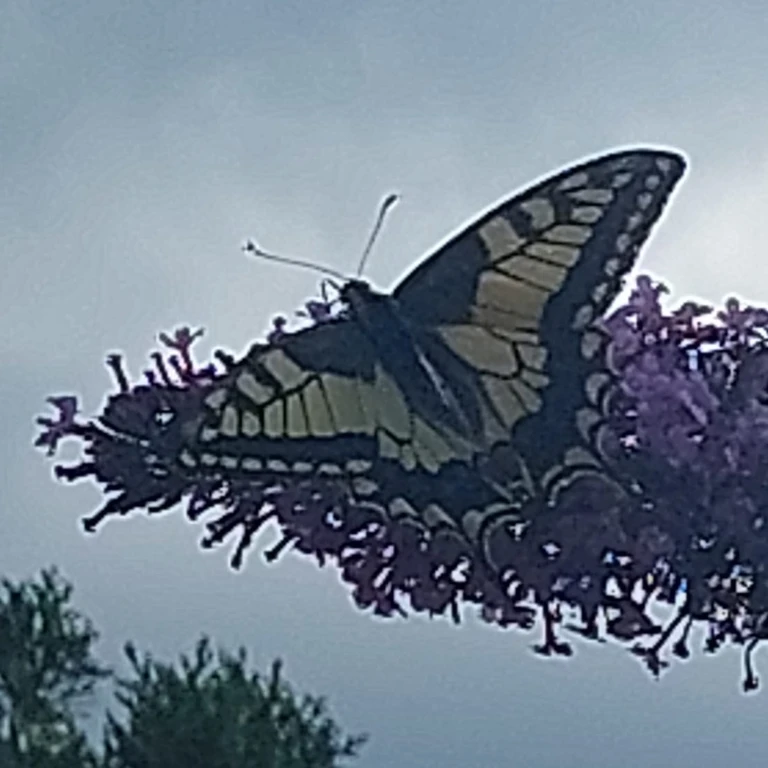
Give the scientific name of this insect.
Papilio machaon
